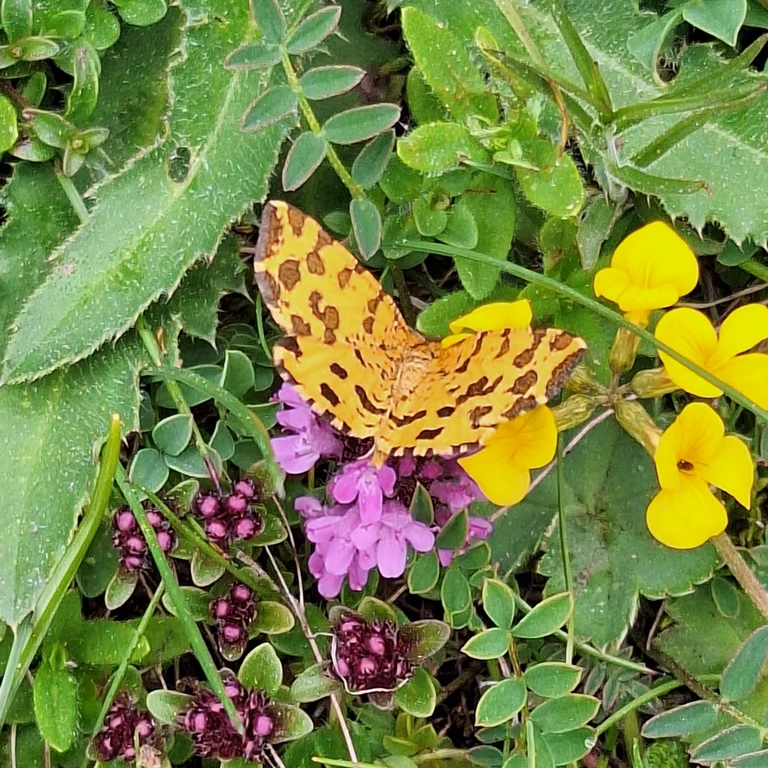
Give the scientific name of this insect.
Pseudopanthera macularia
